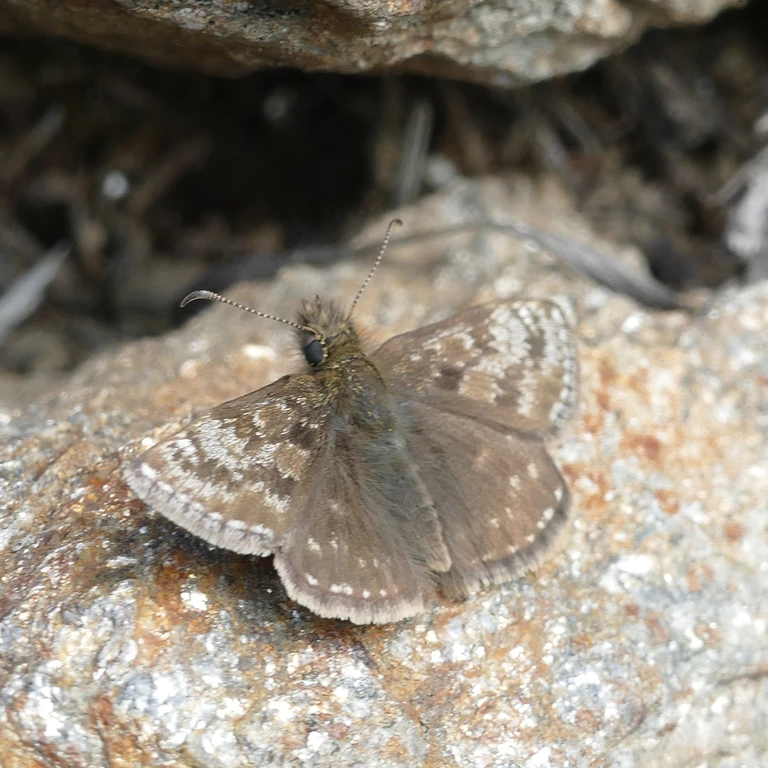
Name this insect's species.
Erynnis tages
